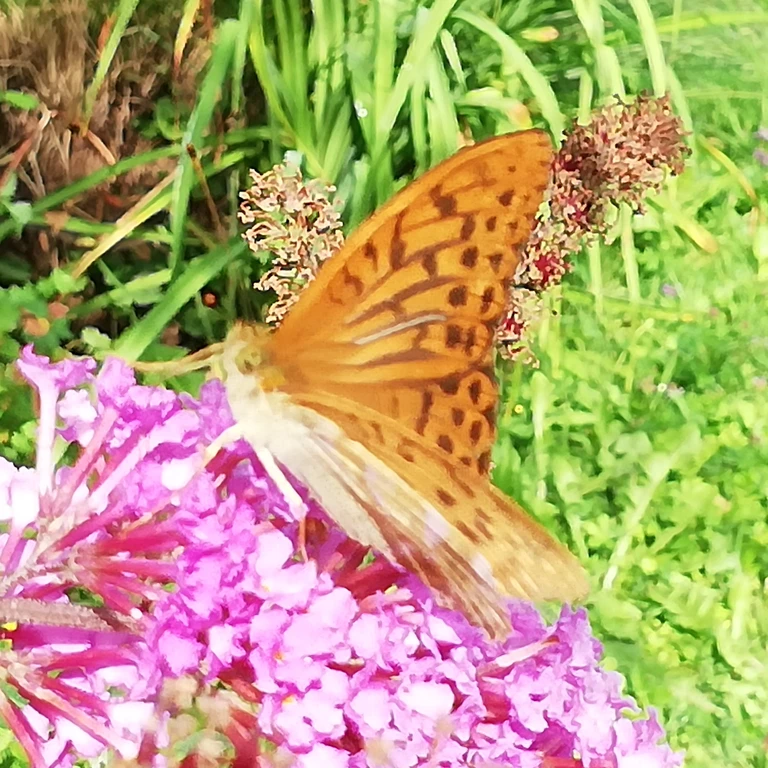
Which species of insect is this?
Argynnis paphia
